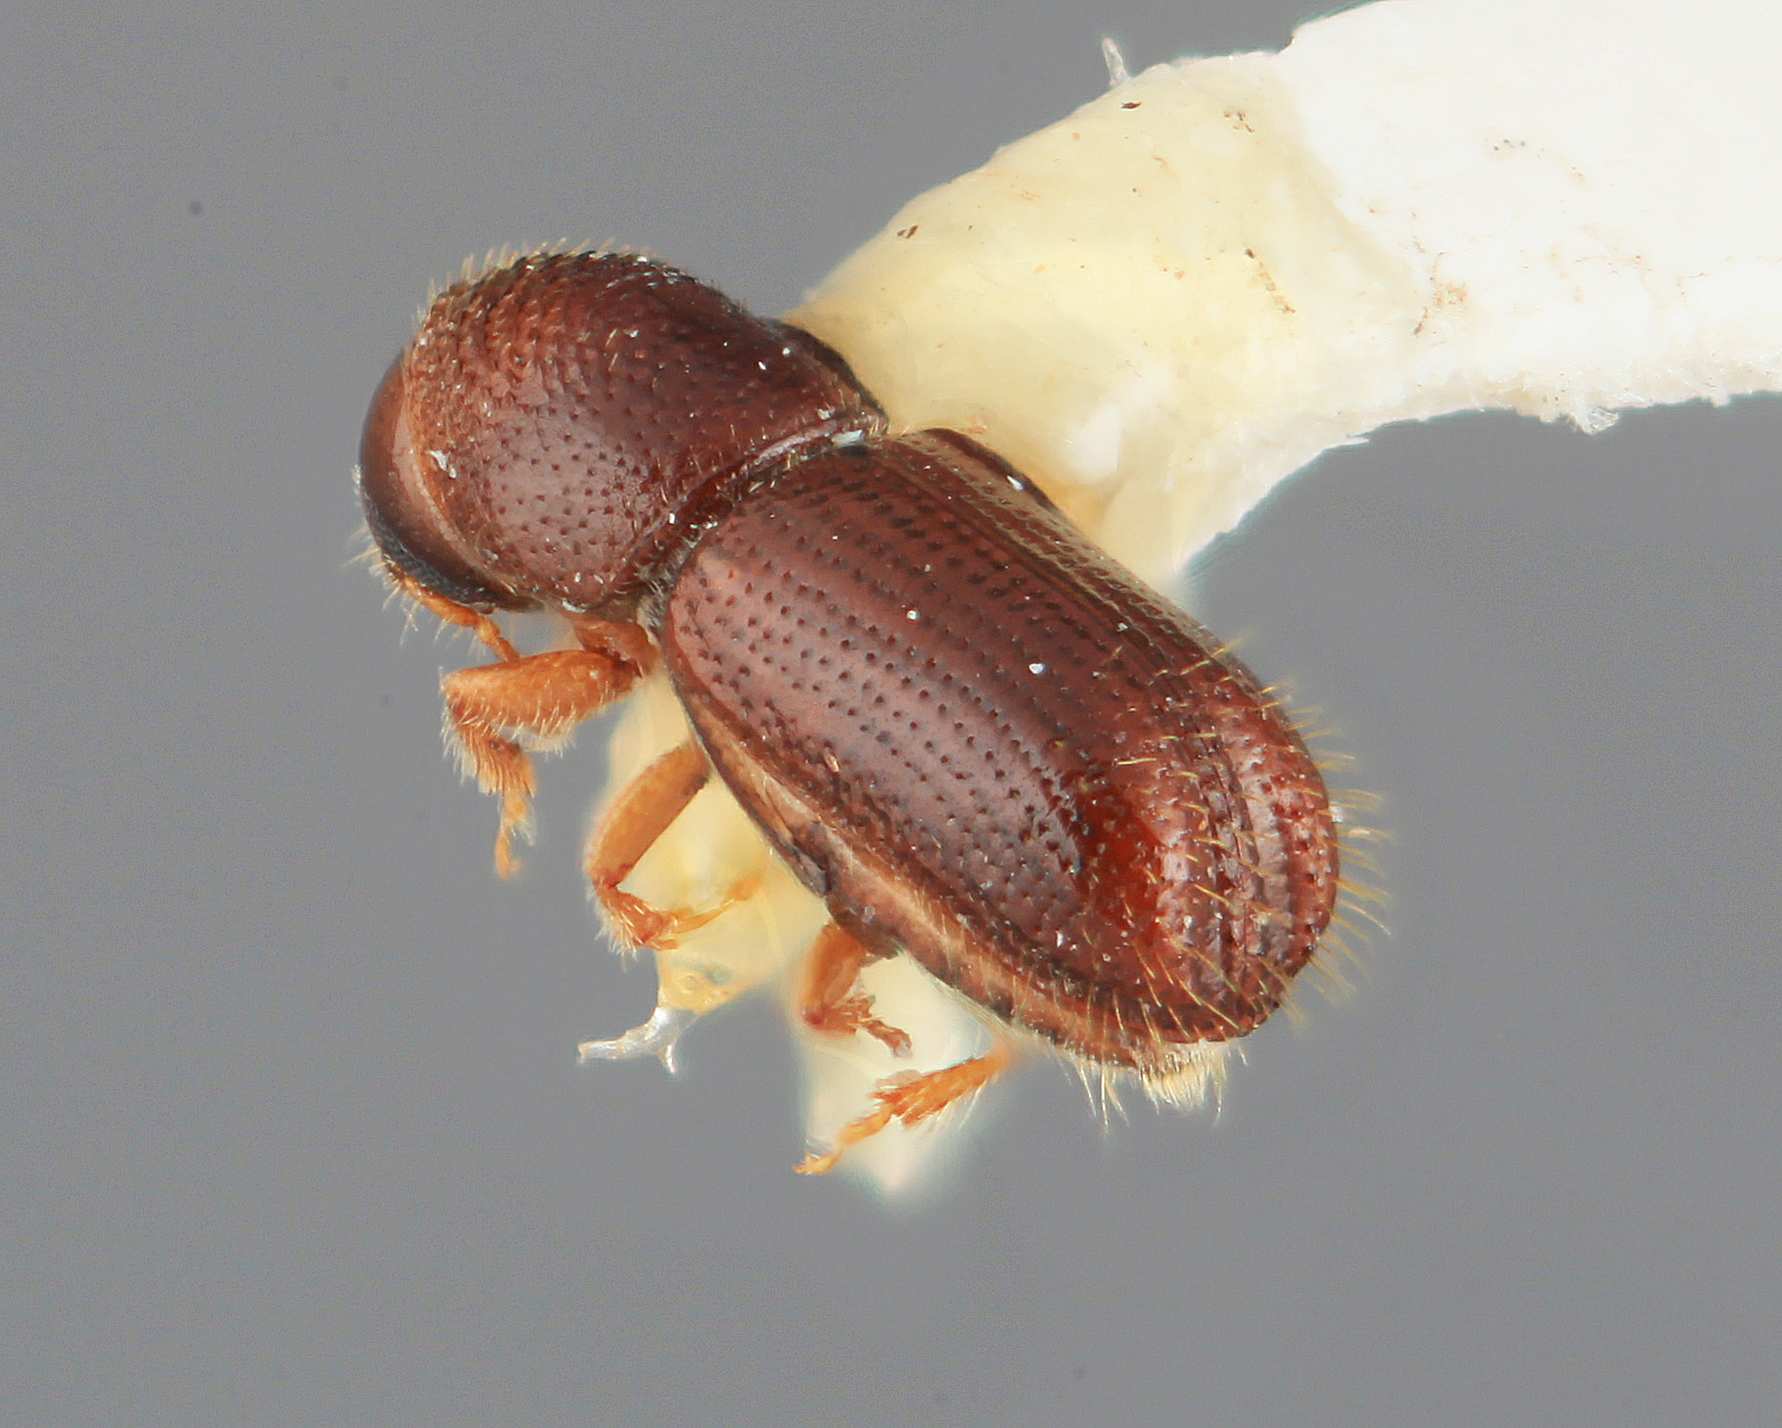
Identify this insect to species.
Pityophthorus morosus
